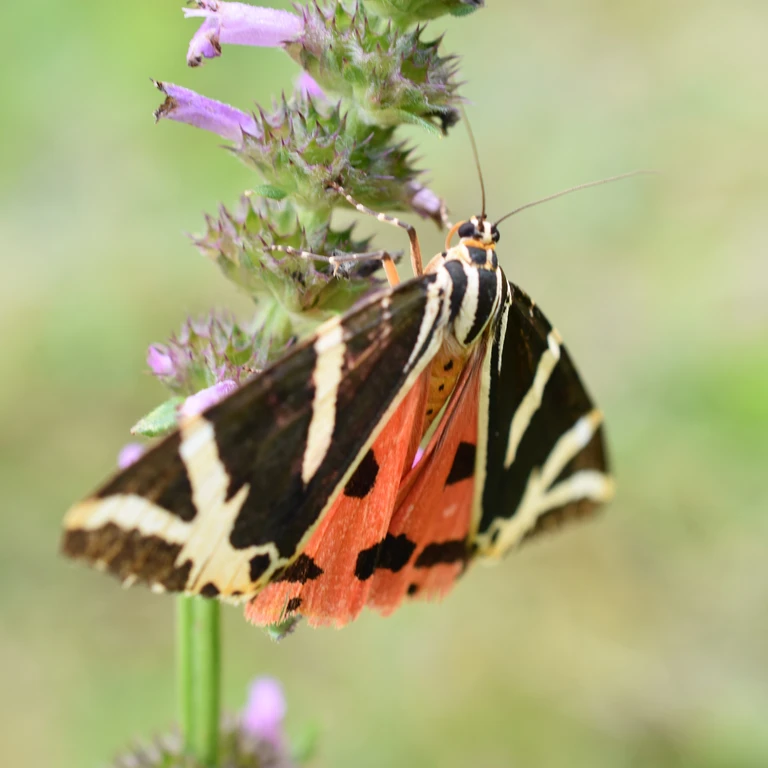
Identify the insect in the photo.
Euplagia quadripunctaria
